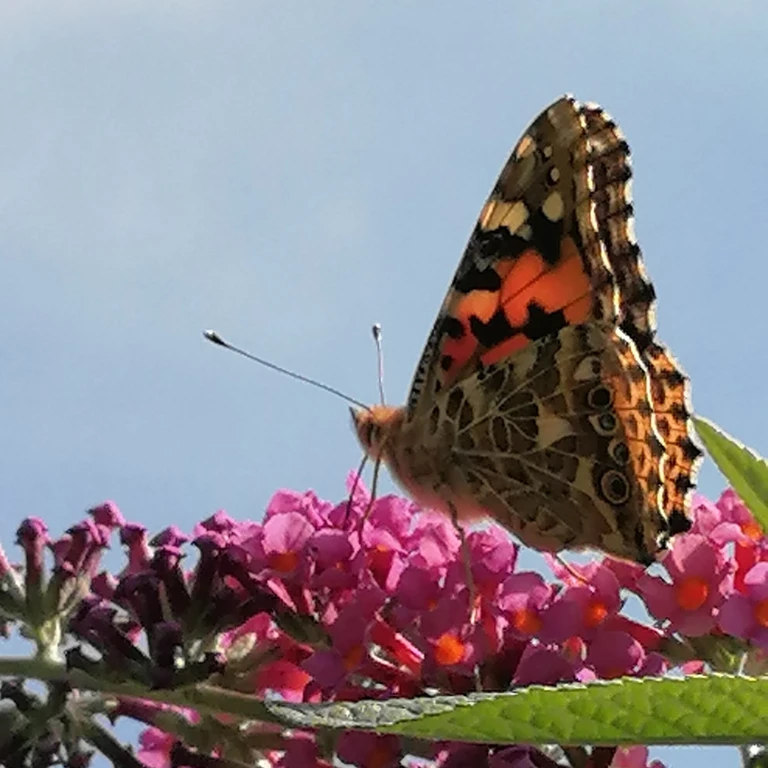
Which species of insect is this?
Vanessa cardui
